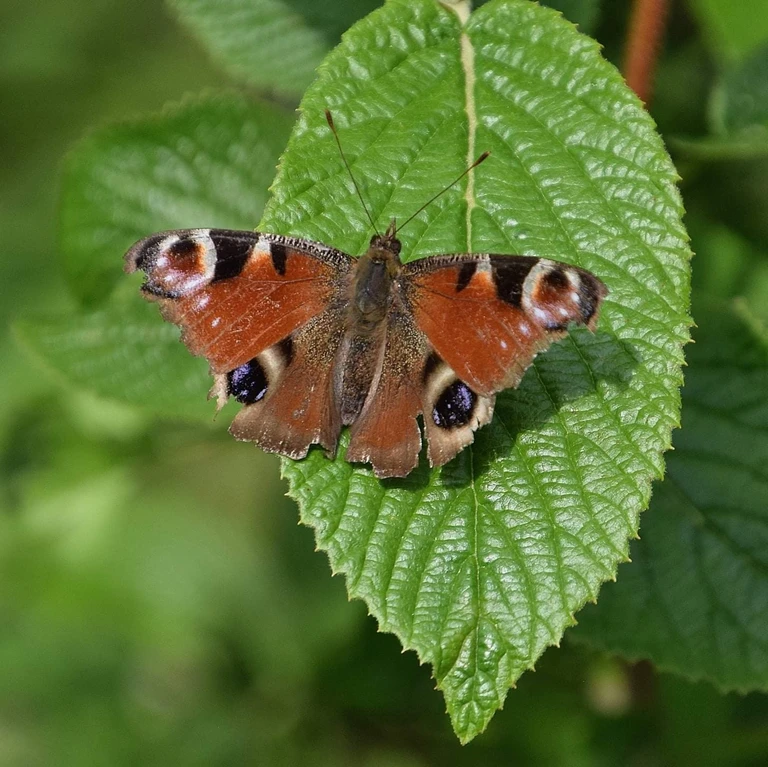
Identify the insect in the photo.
Aglais io
